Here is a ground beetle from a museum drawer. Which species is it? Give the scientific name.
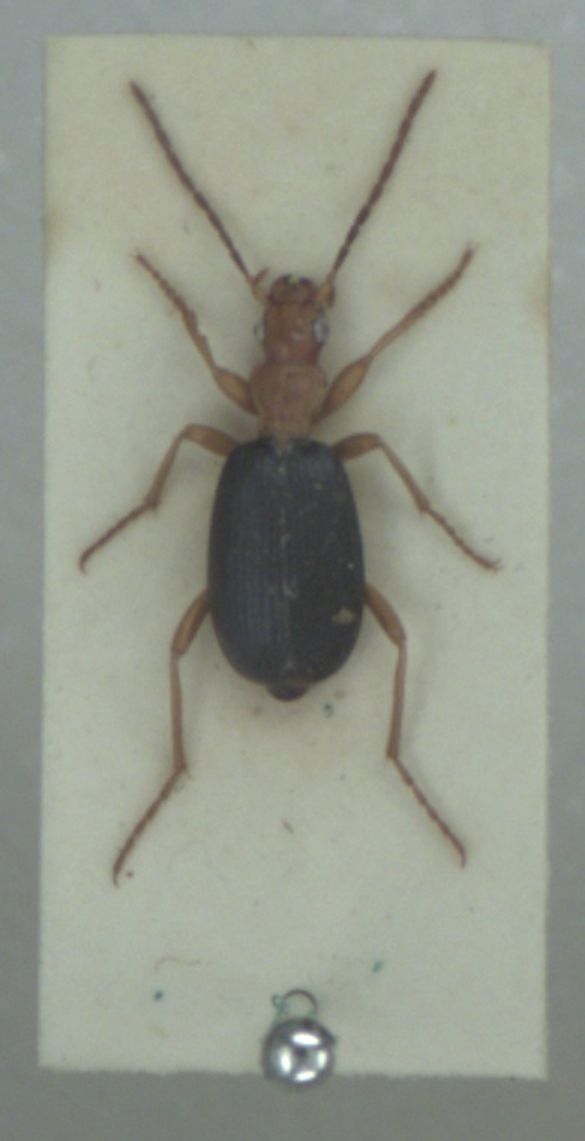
Brachinus crepitans
